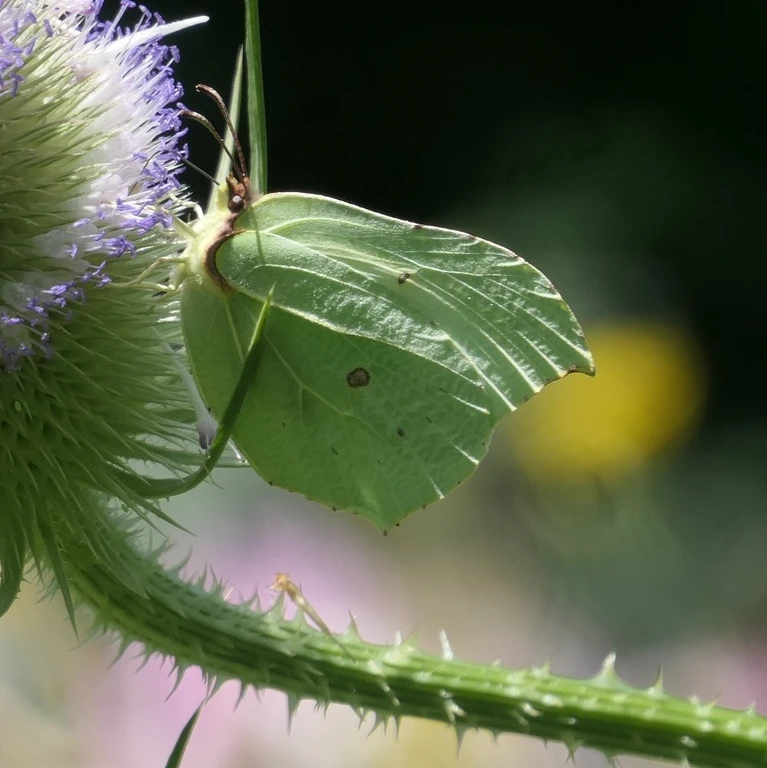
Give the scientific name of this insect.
Gonepteryx rhamni
